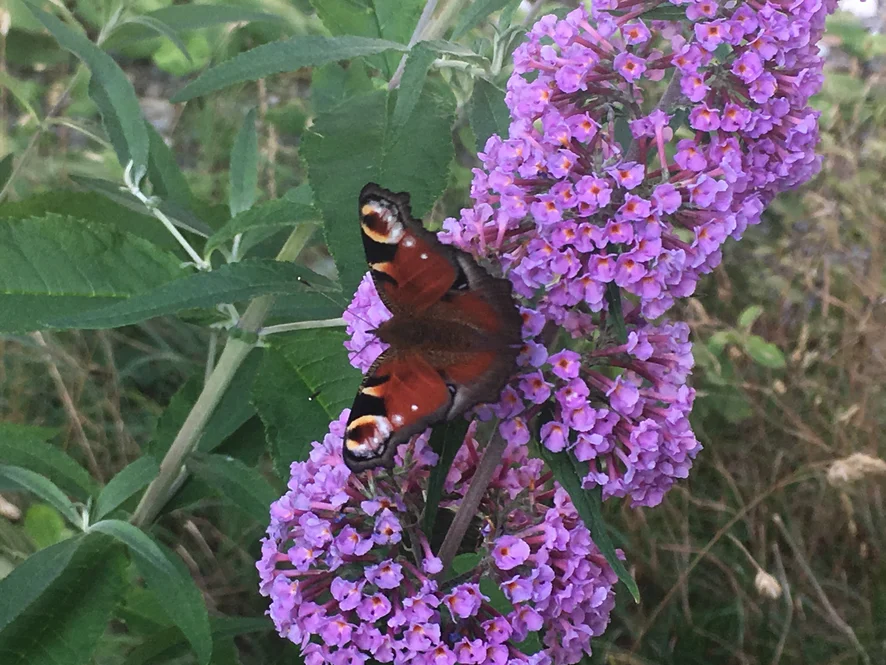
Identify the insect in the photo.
Aglais io
